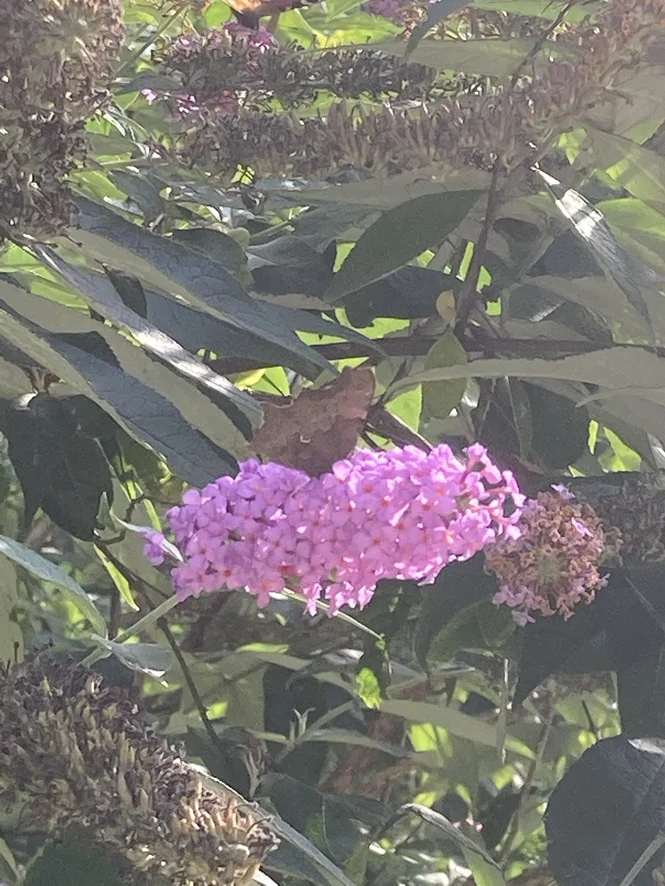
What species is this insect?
Polygonia c-album
